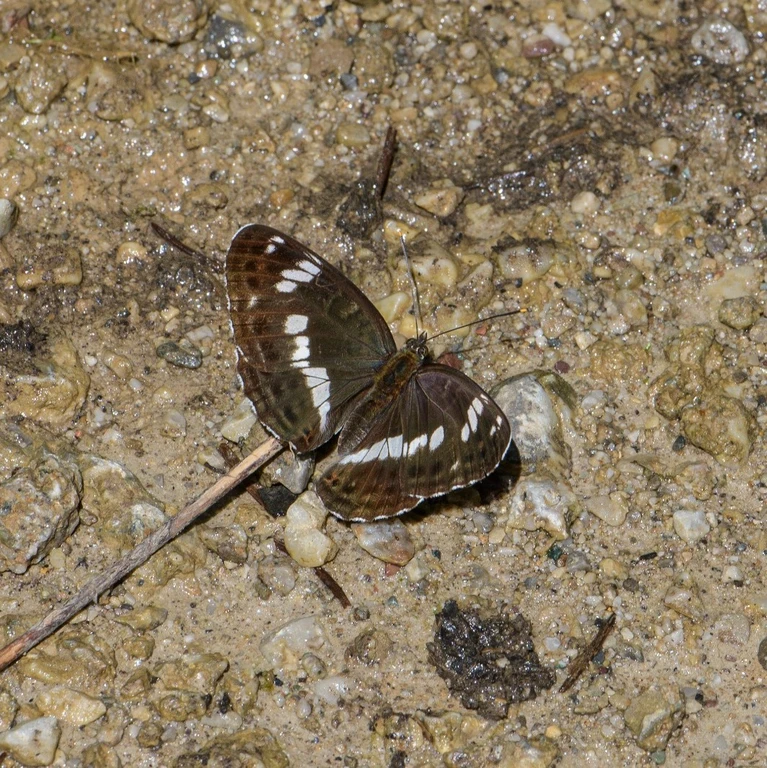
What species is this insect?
Limenitis camilla (also Ladoga camilla)
